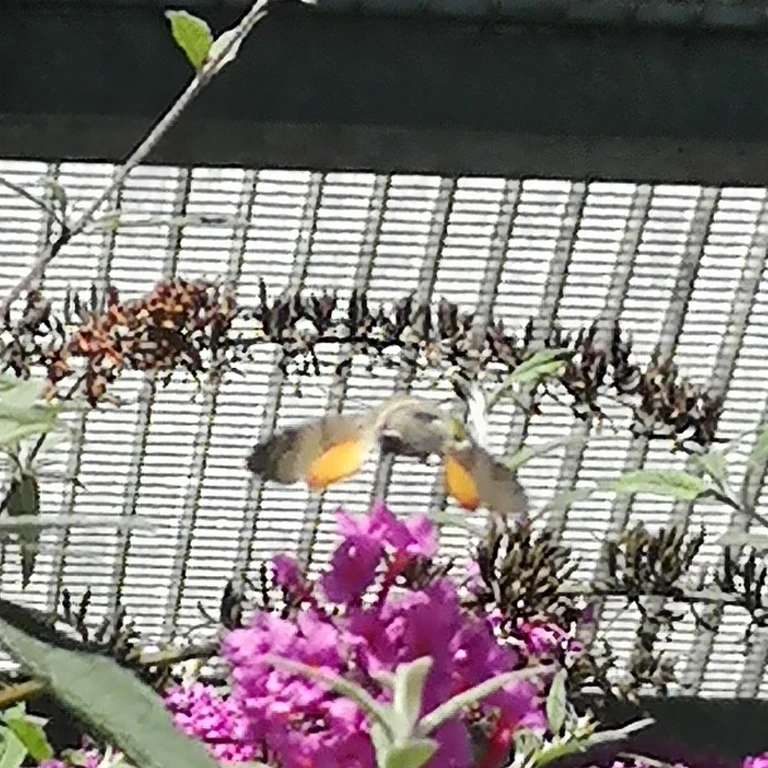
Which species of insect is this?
Macroglossum stellatarum
